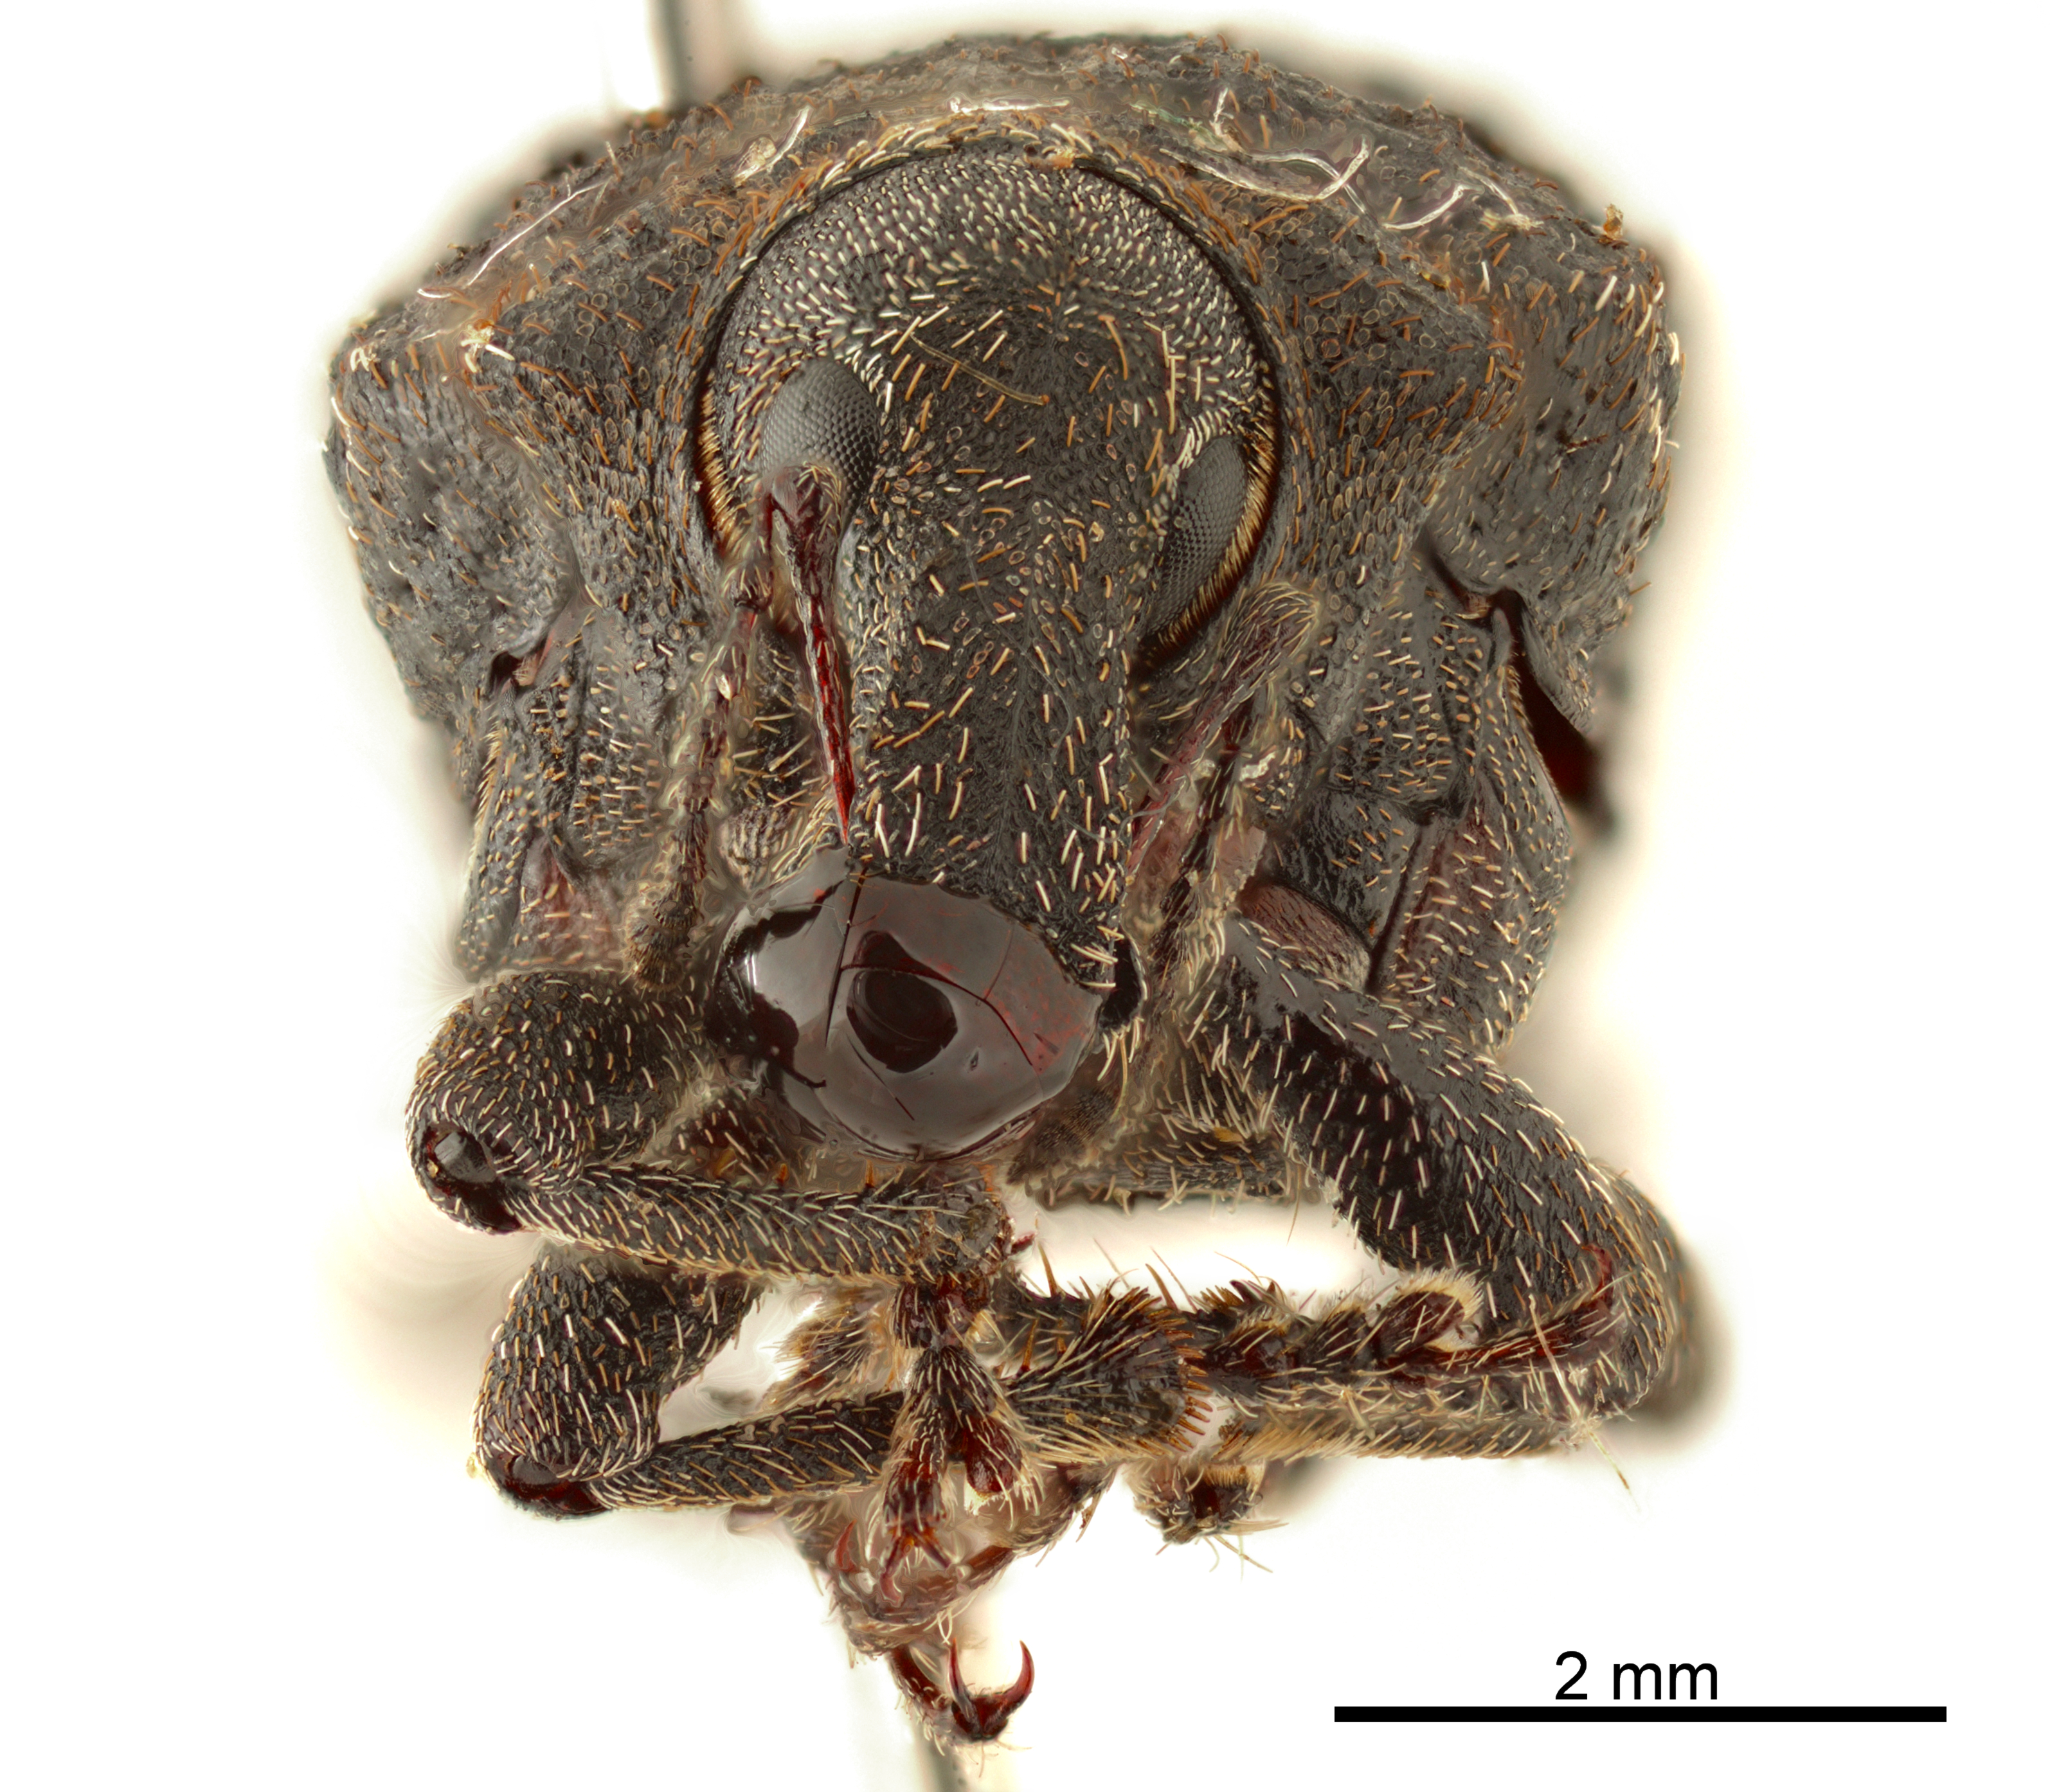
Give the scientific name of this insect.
Cylydrorhinus caudiculatus (also Paulsenius caudiculatus)
